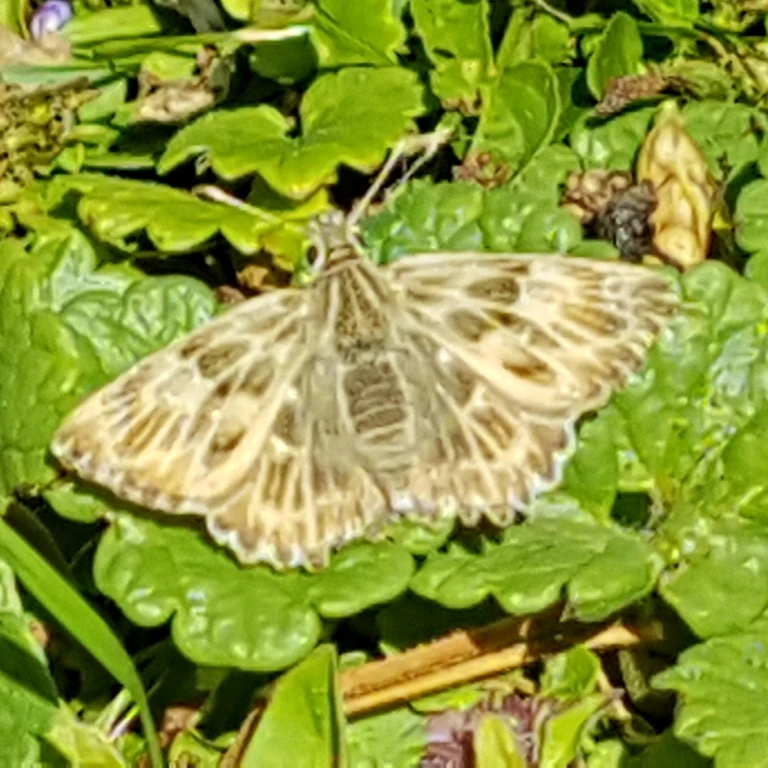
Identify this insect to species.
Carcharodus alceae
